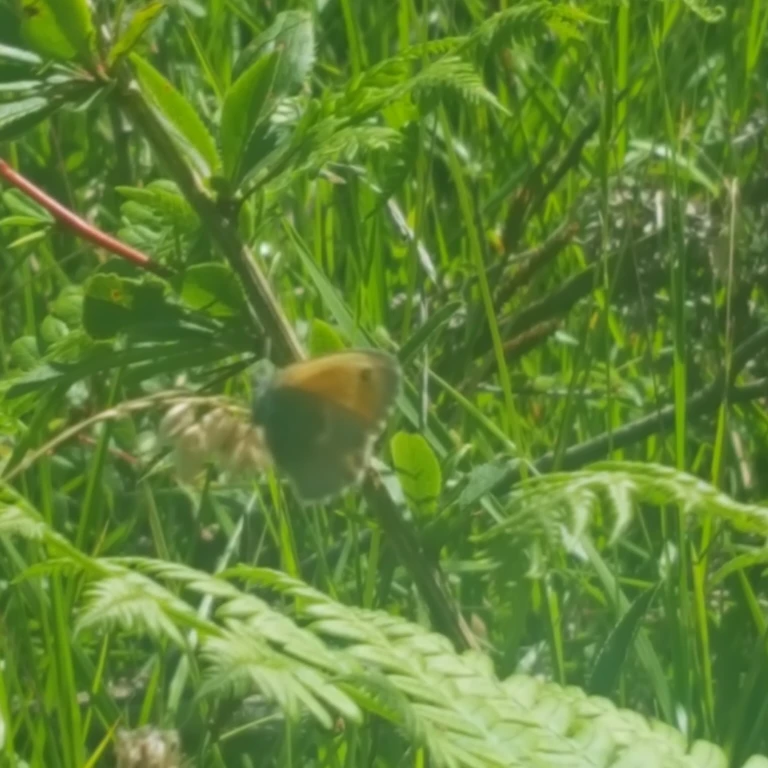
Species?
Coenonympha pamphilus
